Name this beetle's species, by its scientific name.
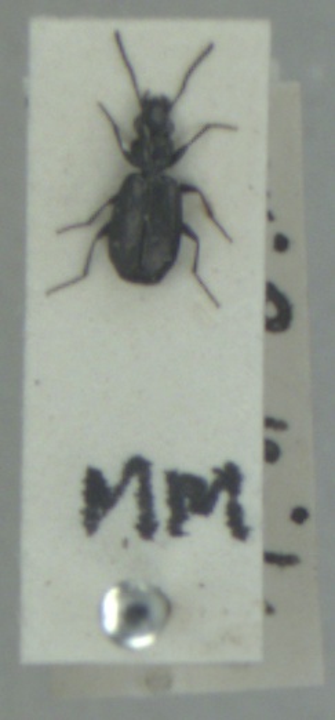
Syntomus foveatus
